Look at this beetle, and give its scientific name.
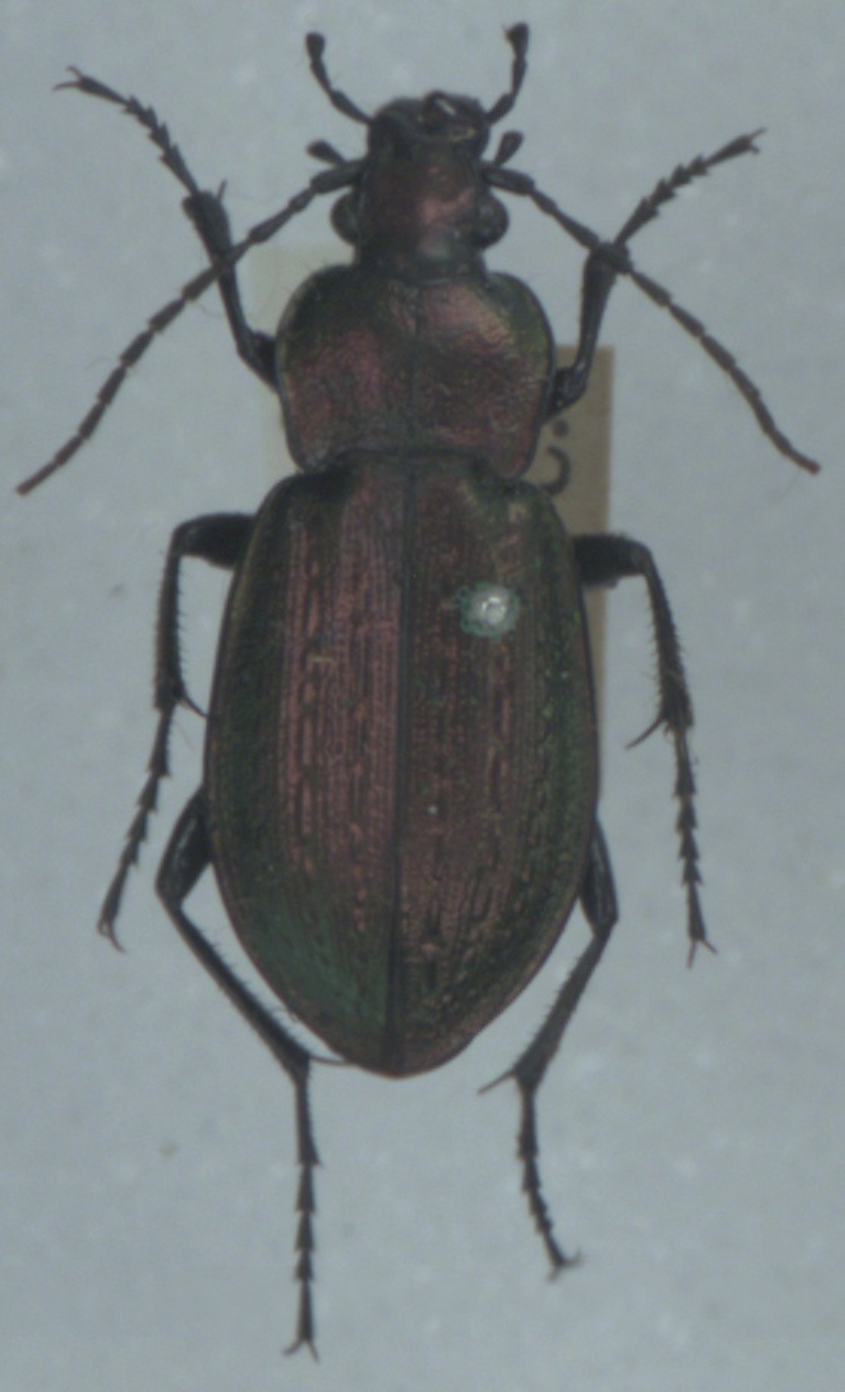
Carabus arvensis
